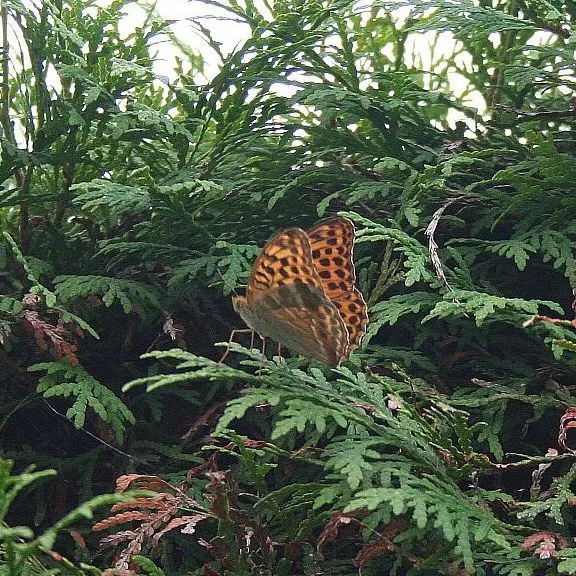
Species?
Argynnis paphia
